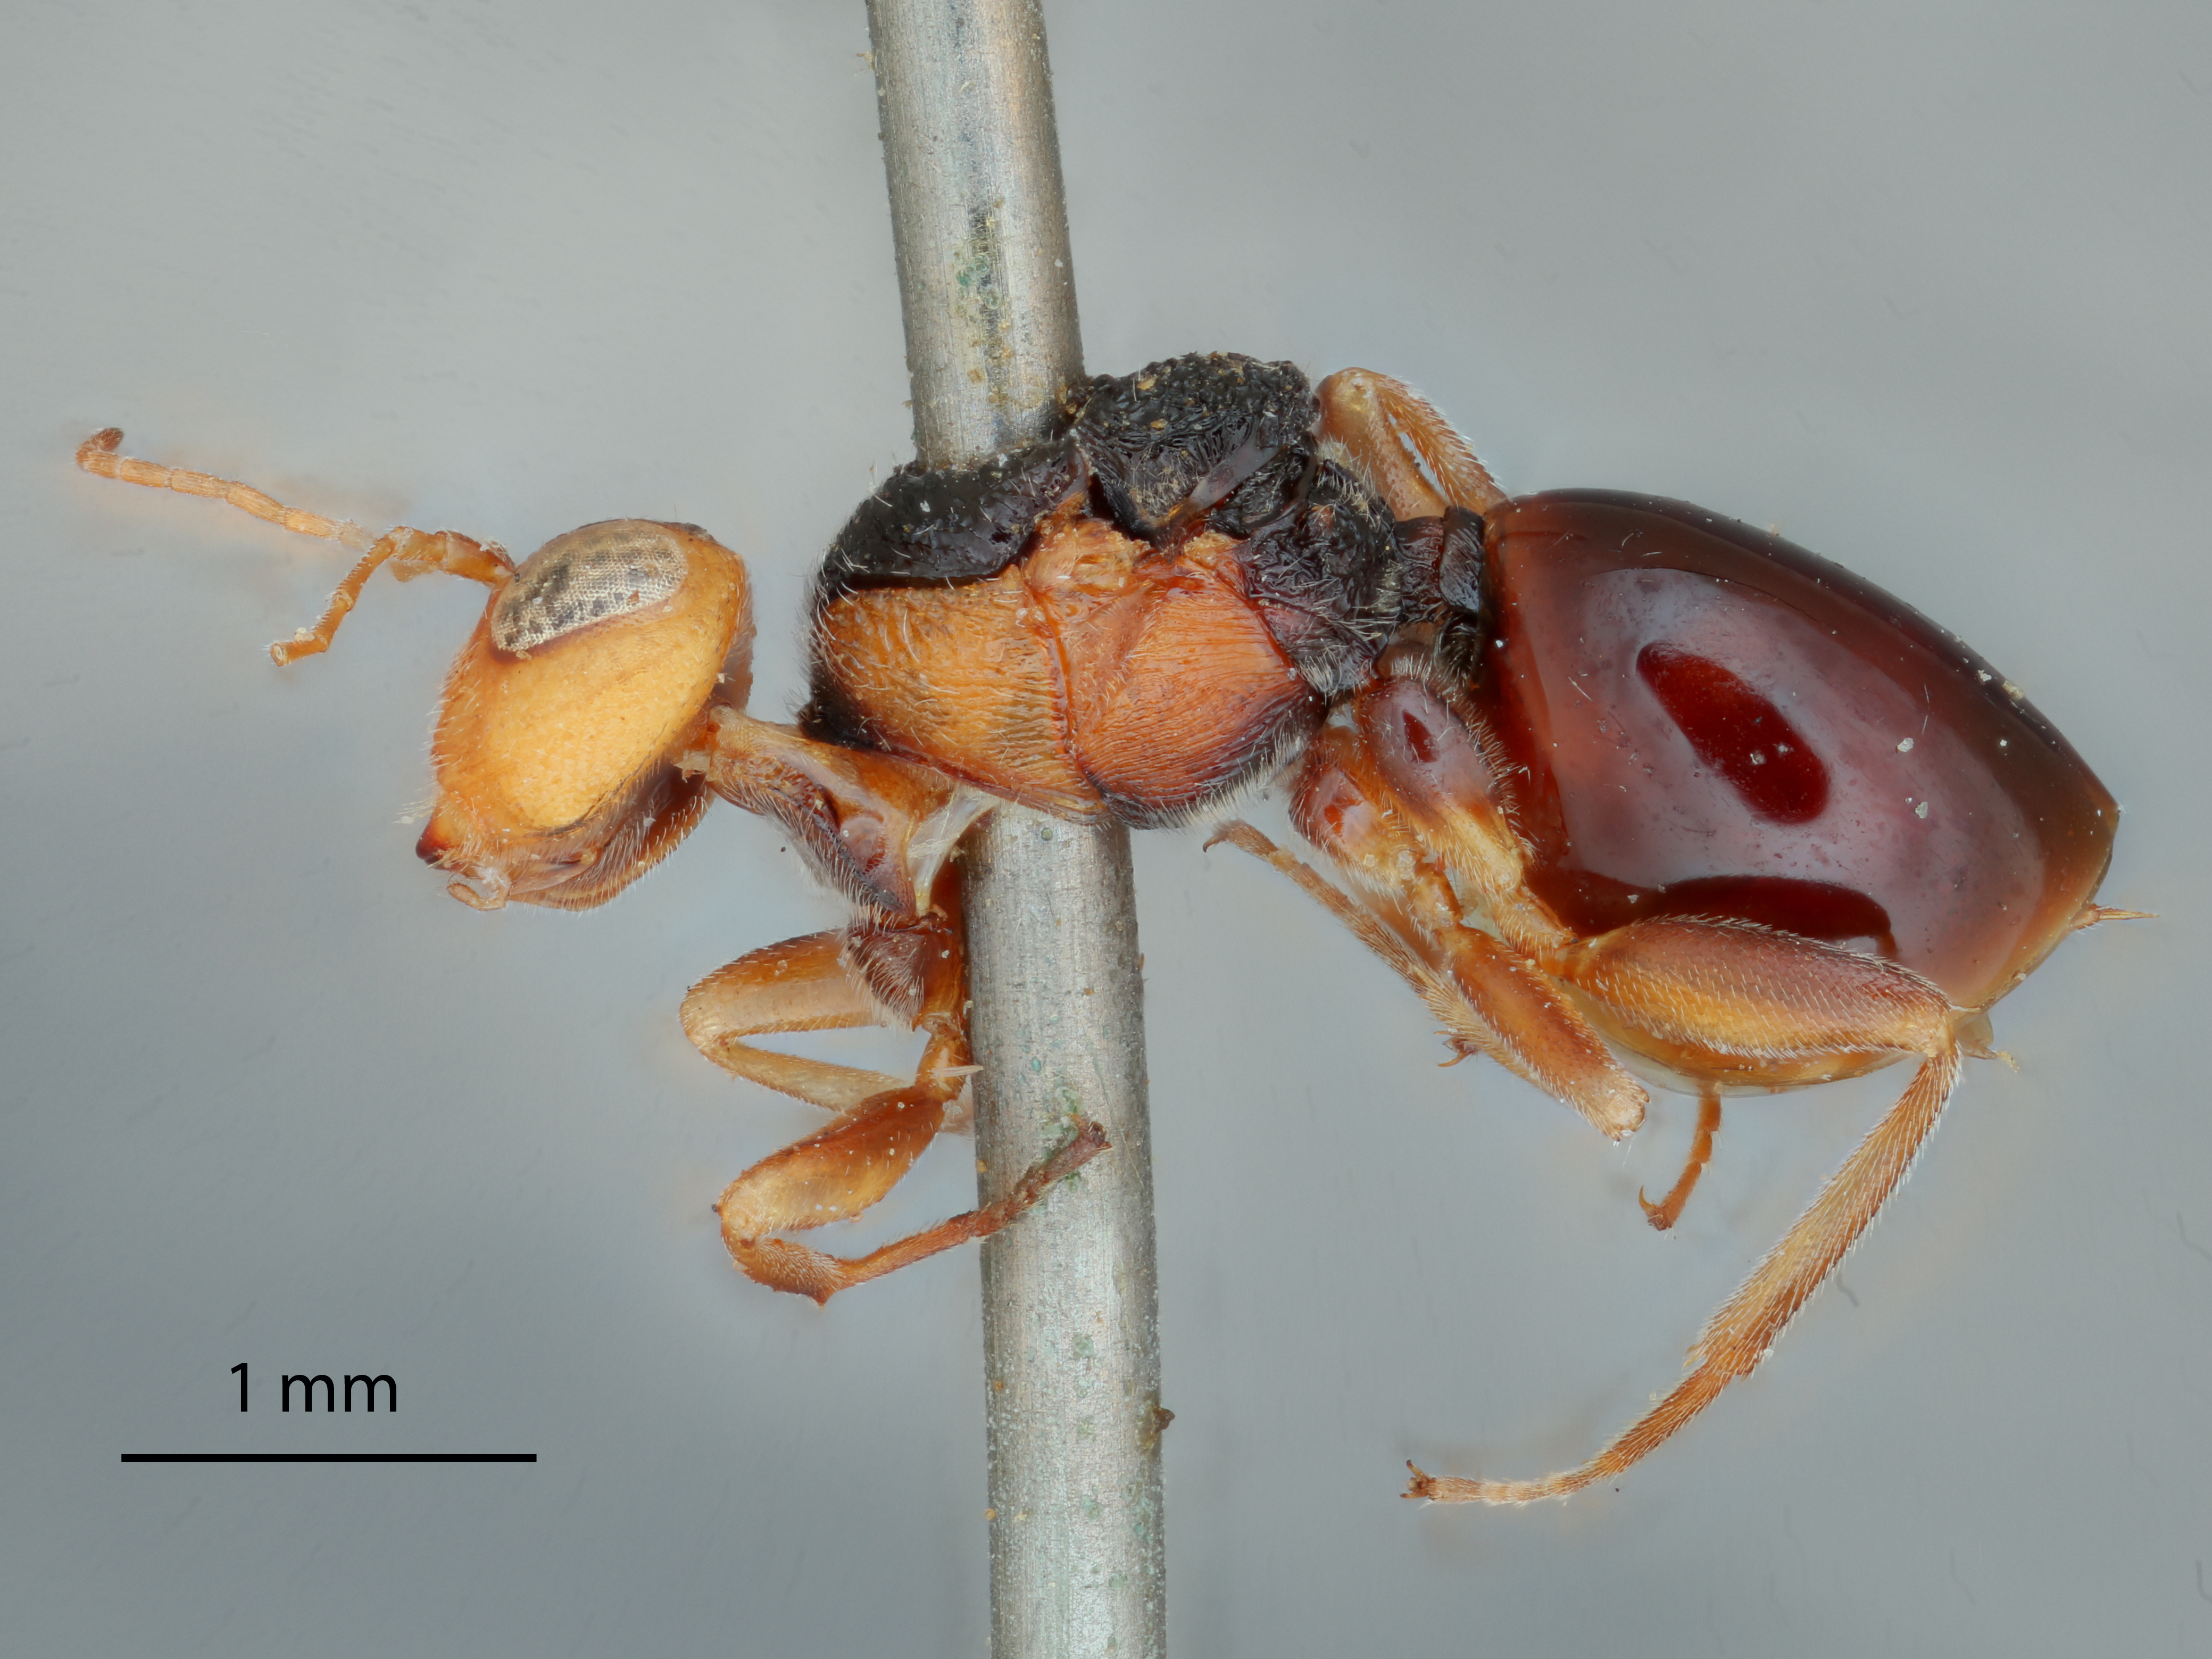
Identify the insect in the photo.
Holcaspis mexicana
